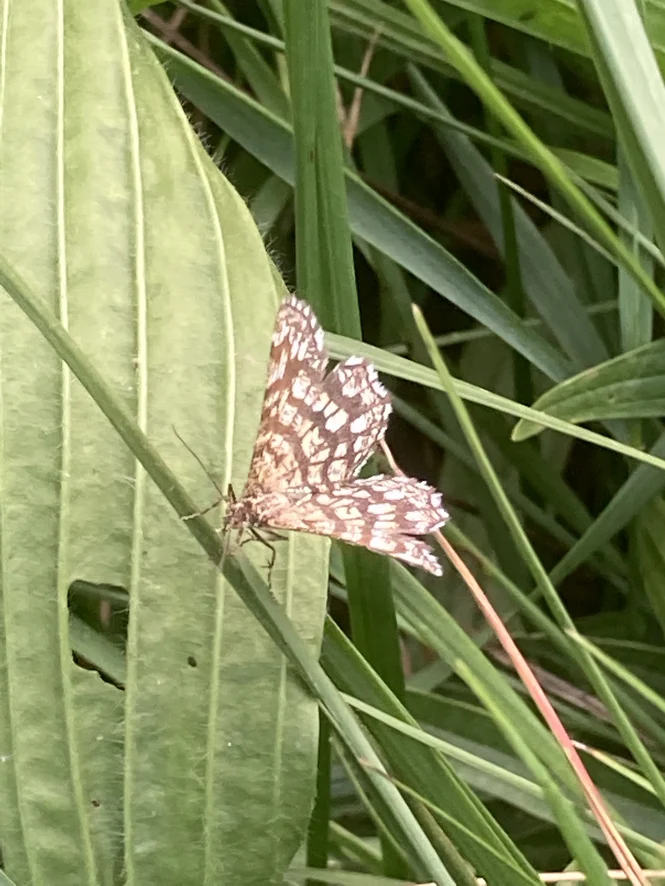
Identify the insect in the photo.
Chiasmia clathrata
